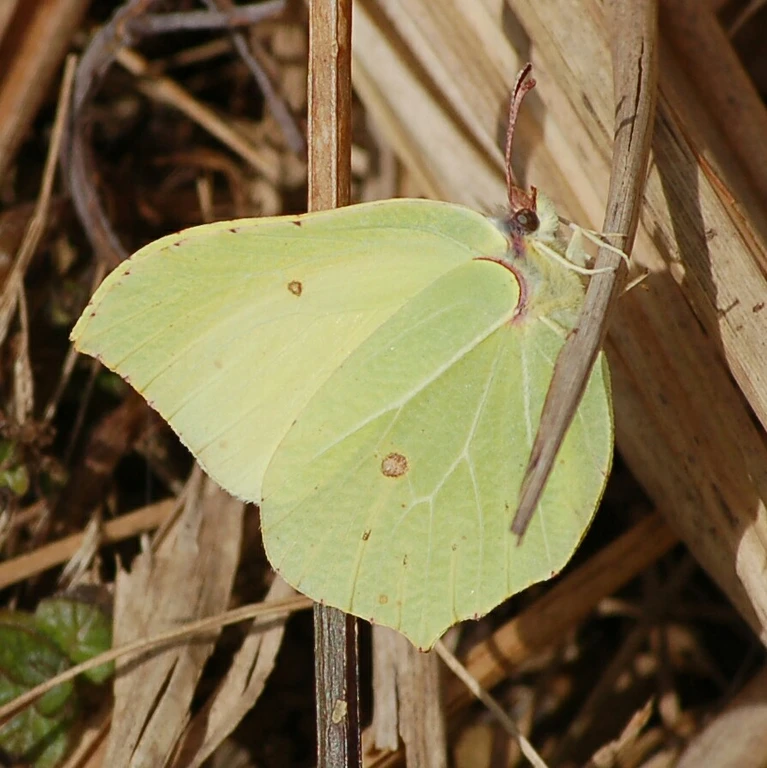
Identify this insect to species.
Gonepteryx rhamni
